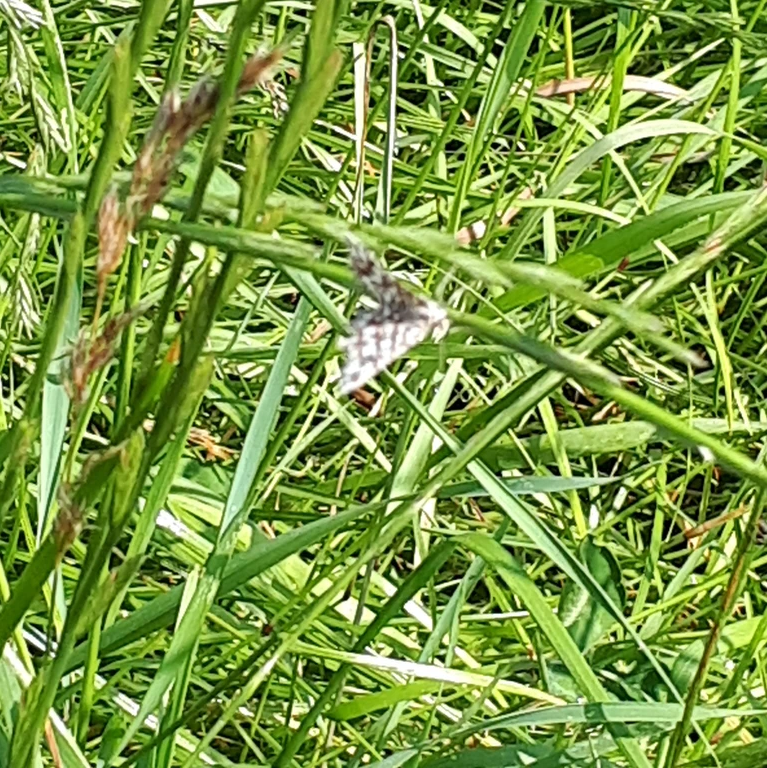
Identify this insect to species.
Chiasmia clathrata
